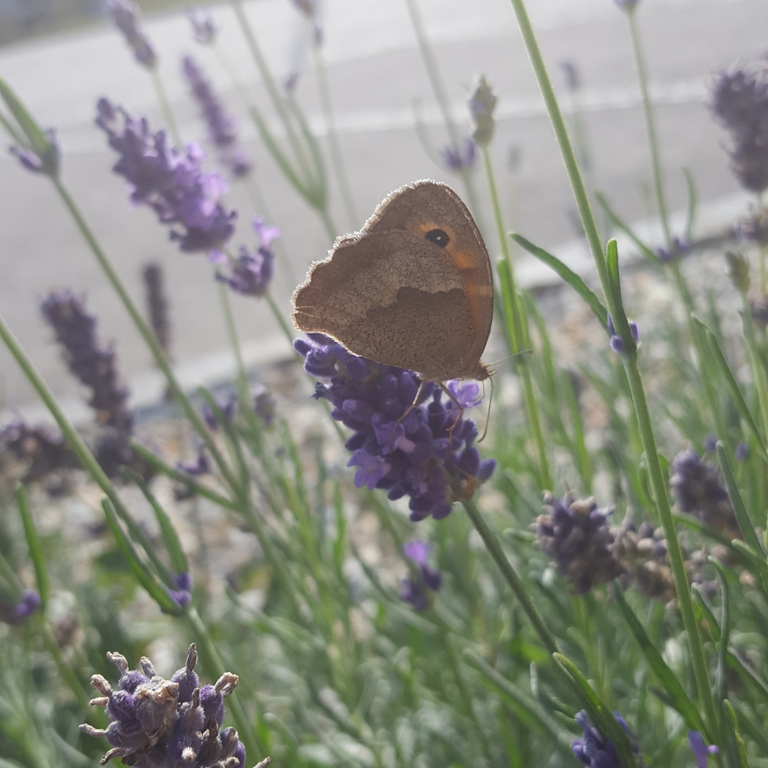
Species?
Maniola jurtina
